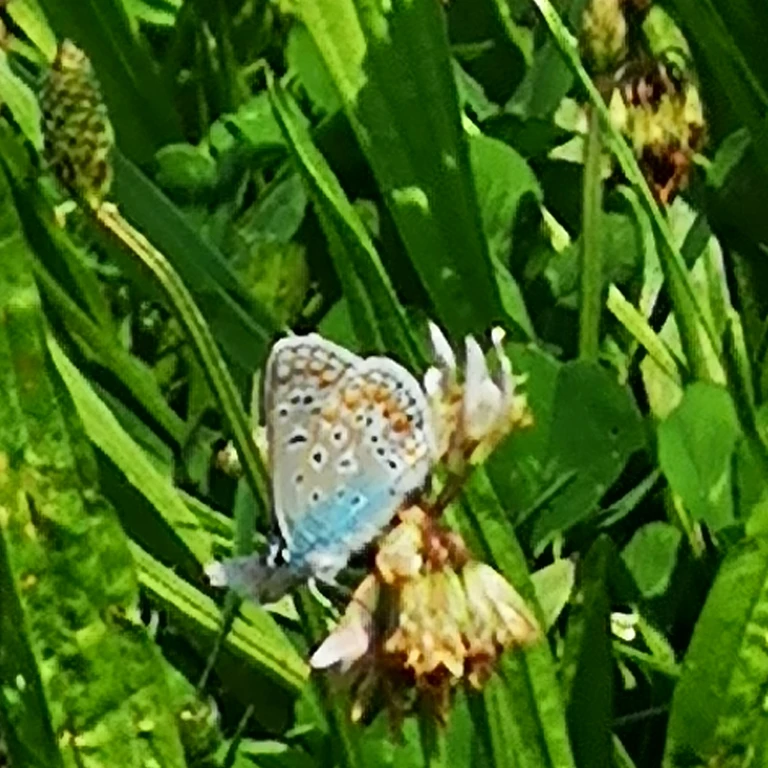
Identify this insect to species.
Polyommatus icarus
